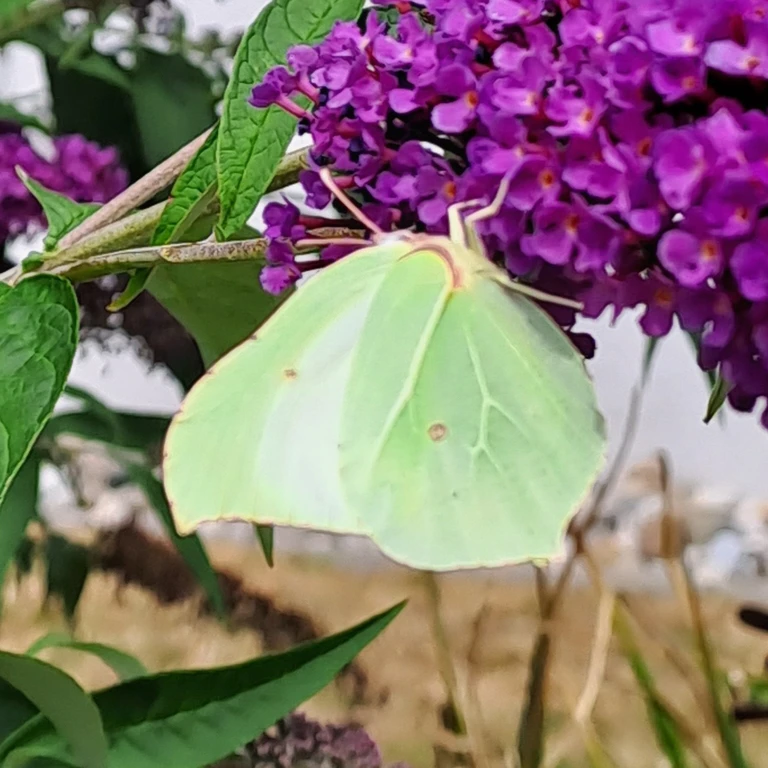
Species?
Gonepteryx rhamni
